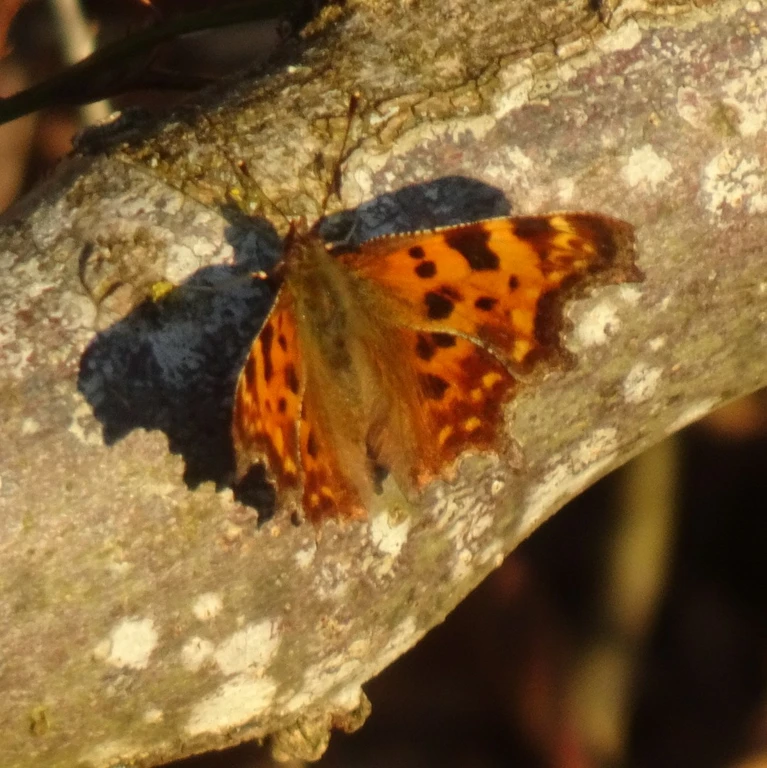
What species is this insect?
Polygonia c-album
